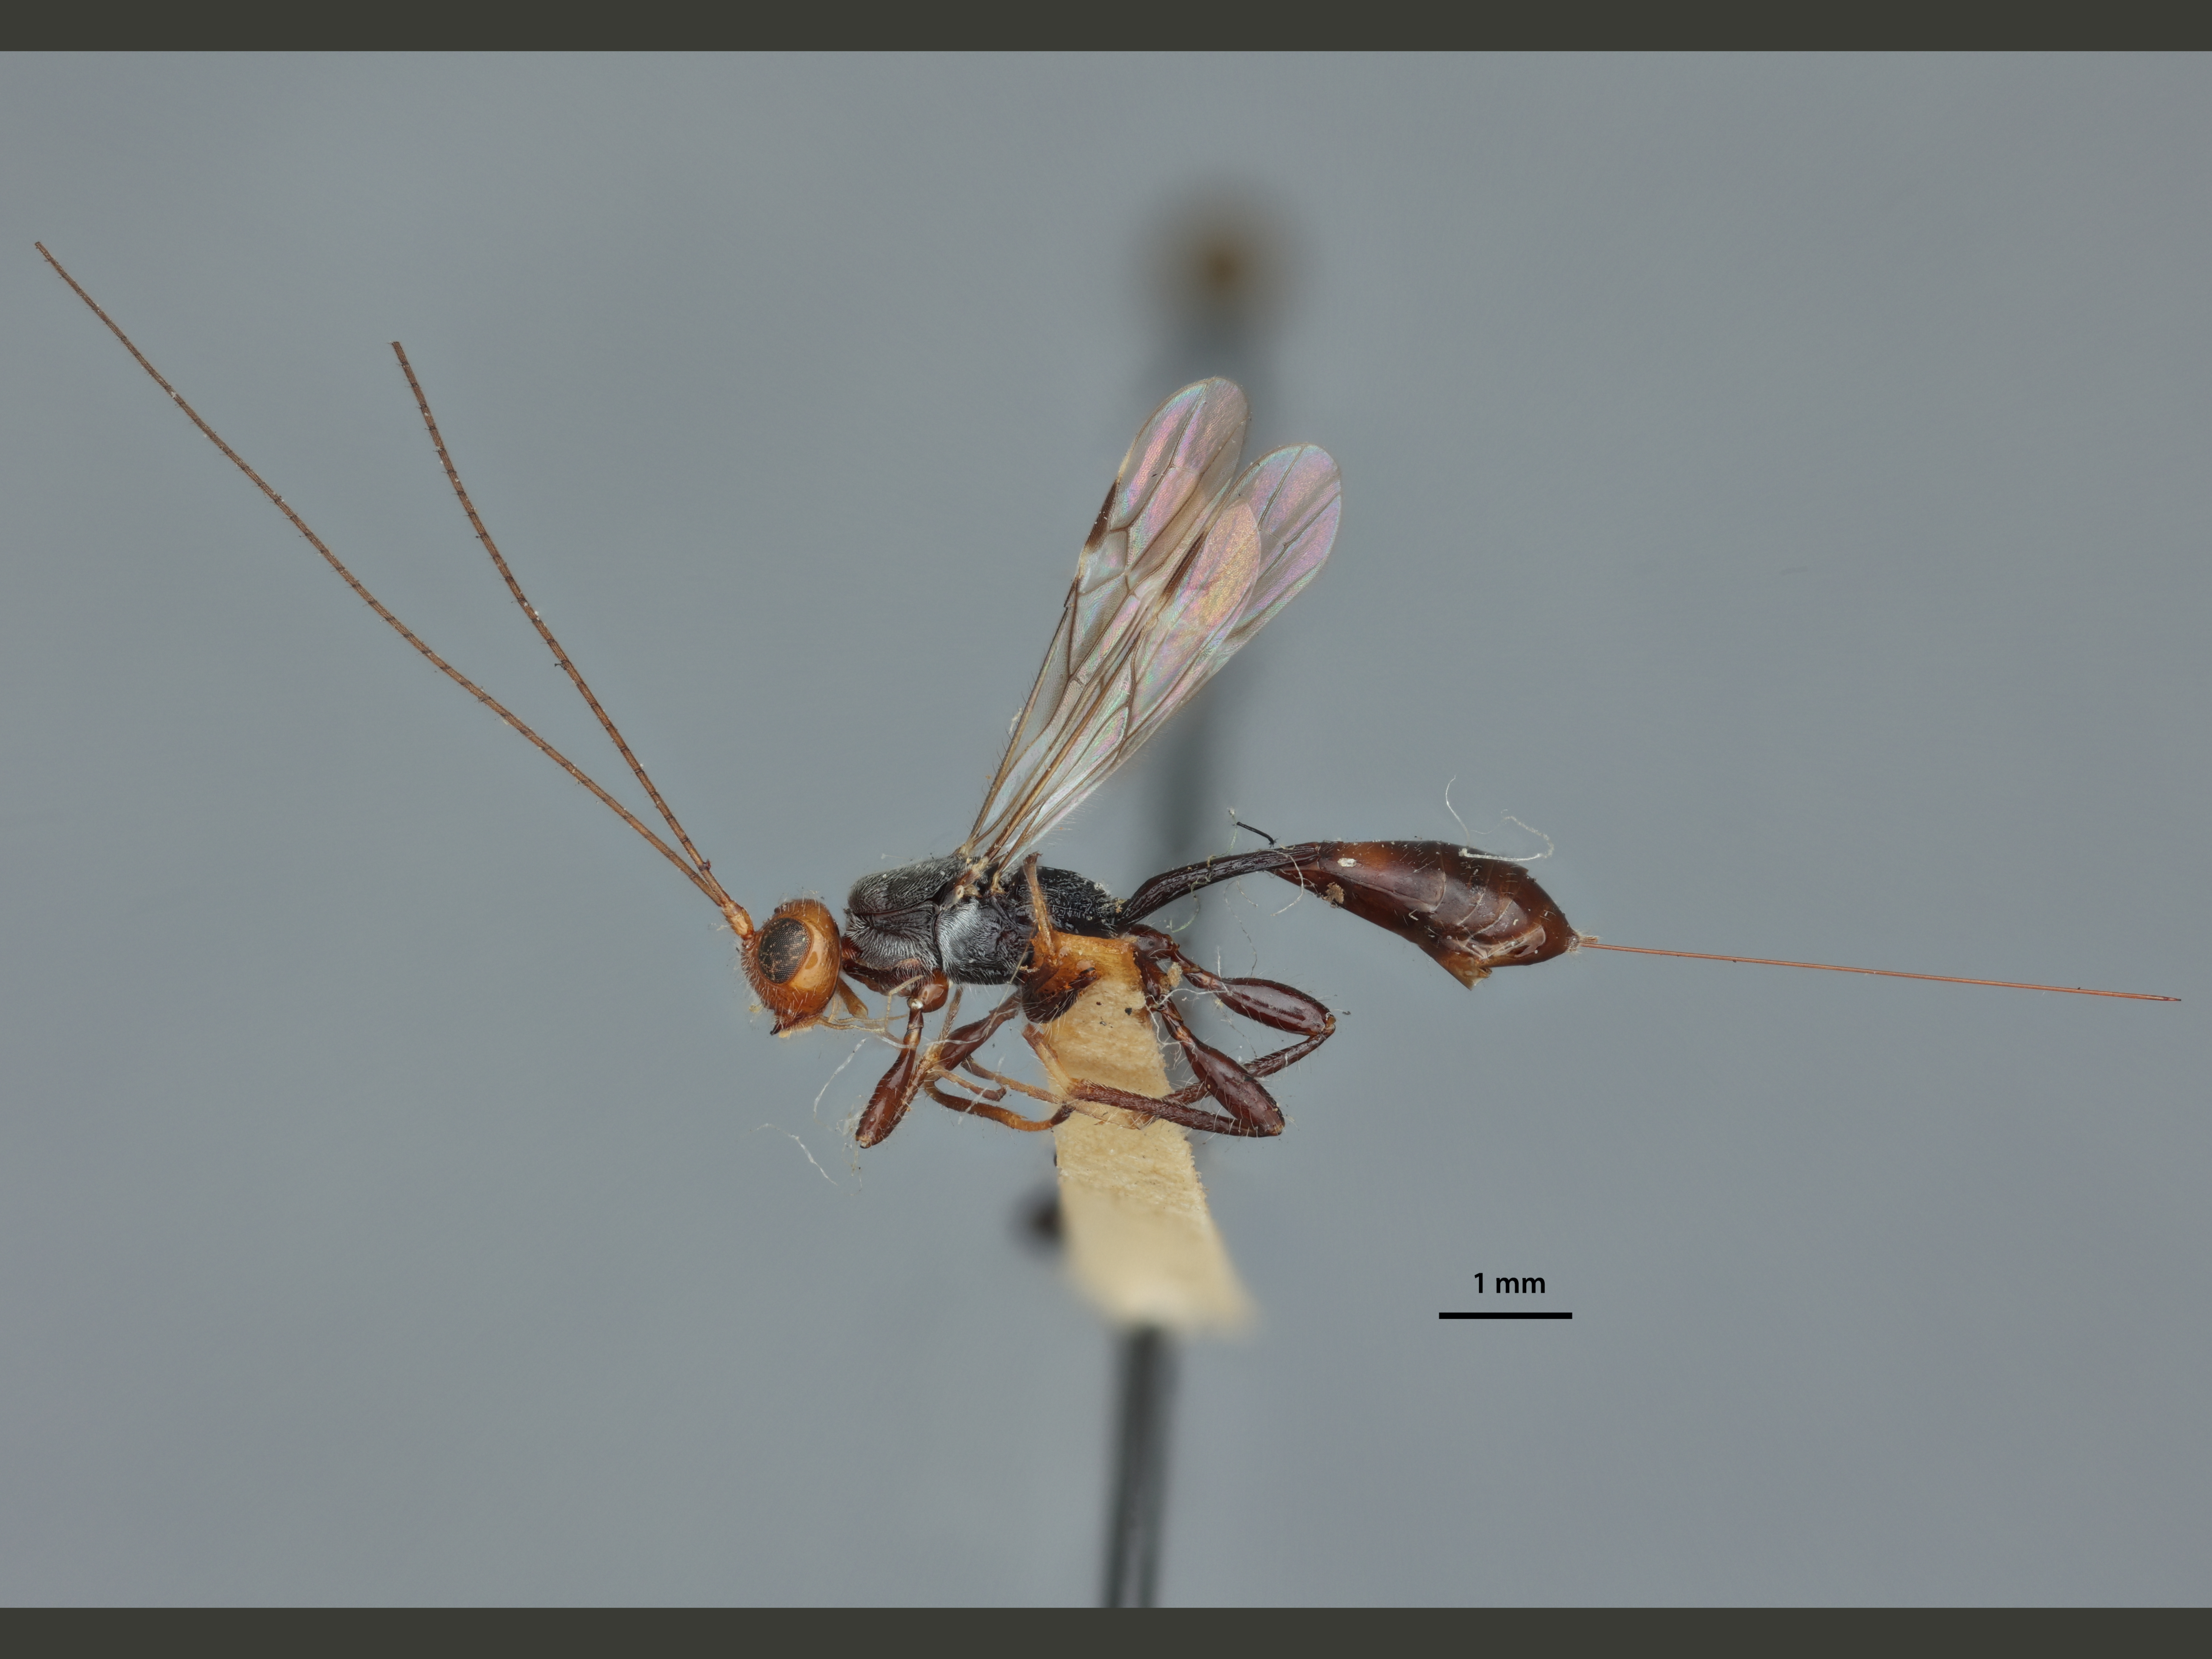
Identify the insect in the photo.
Spathius vesevus
